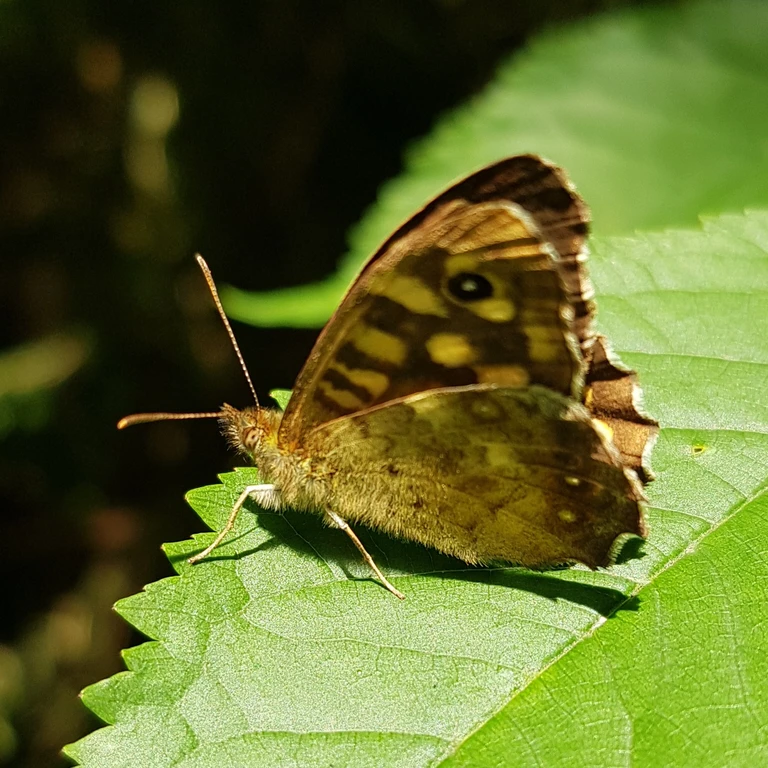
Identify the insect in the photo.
Pararge aegeria
